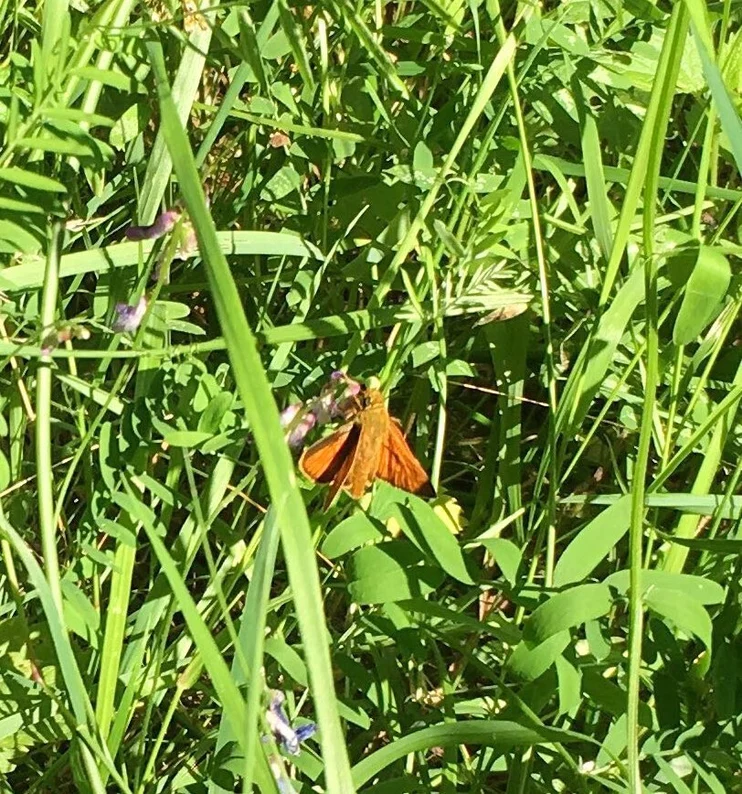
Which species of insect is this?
Ochlodes sylvanus (also Ochlodes venata)
